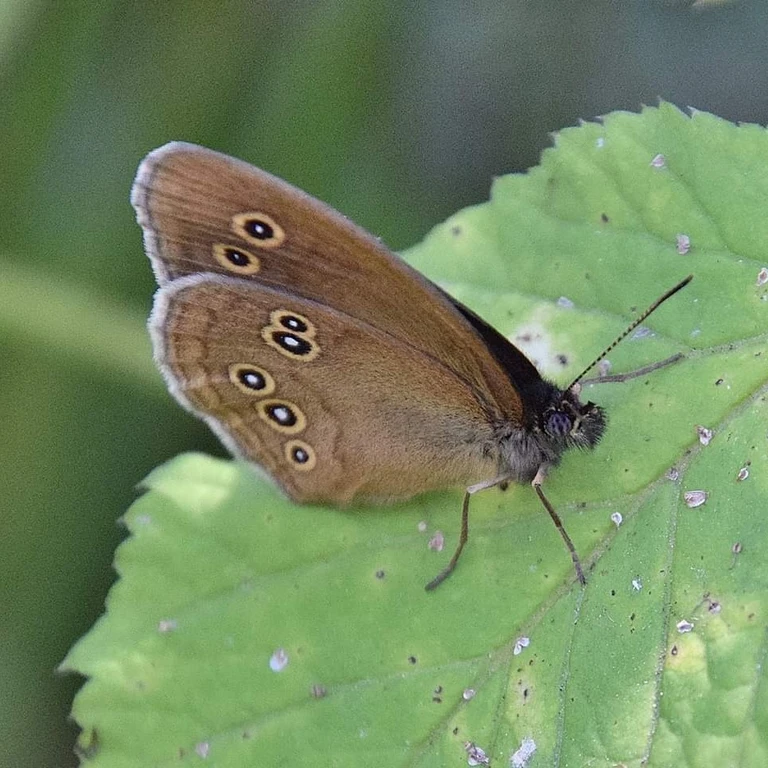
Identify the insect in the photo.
Aphantopus hyperantus
